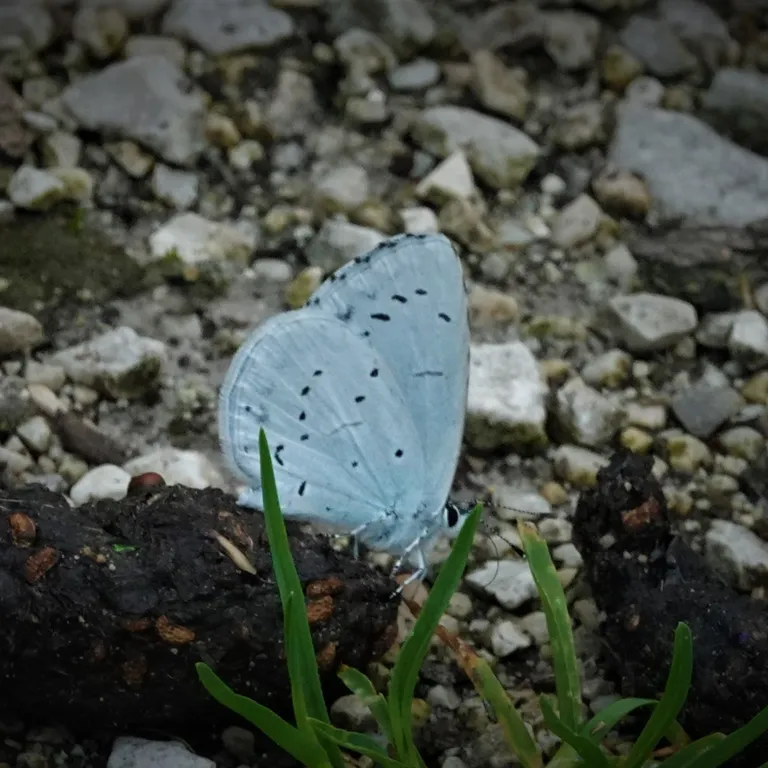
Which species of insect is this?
Celastrina argiolus
